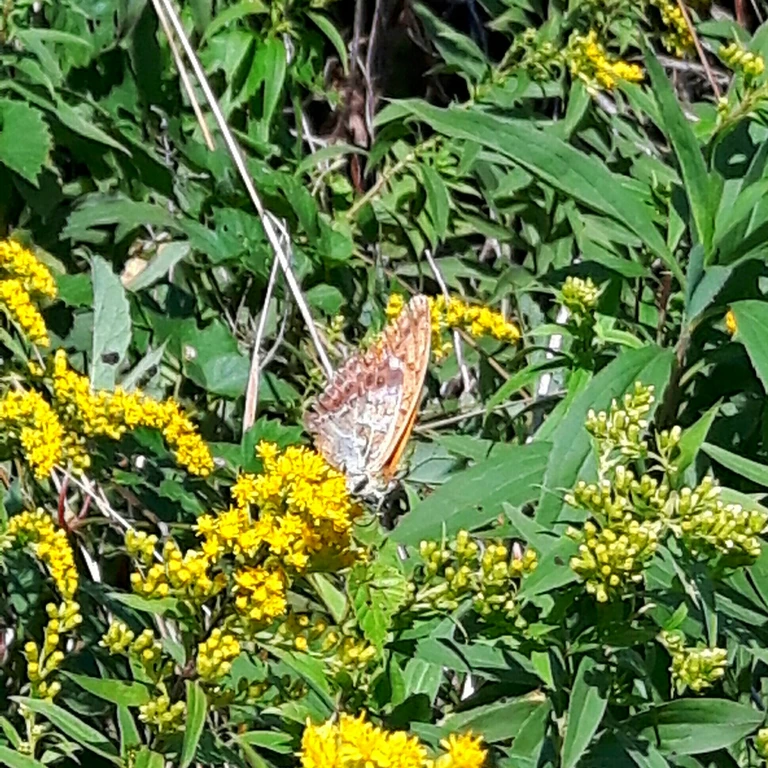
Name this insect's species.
Argynnis paphia
